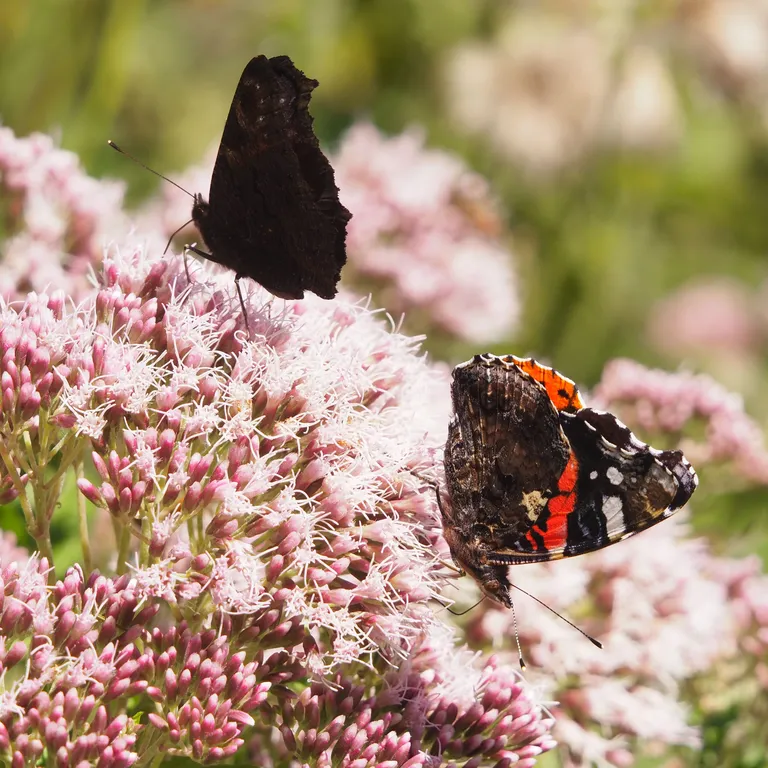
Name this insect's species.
Vanessa atalanta
